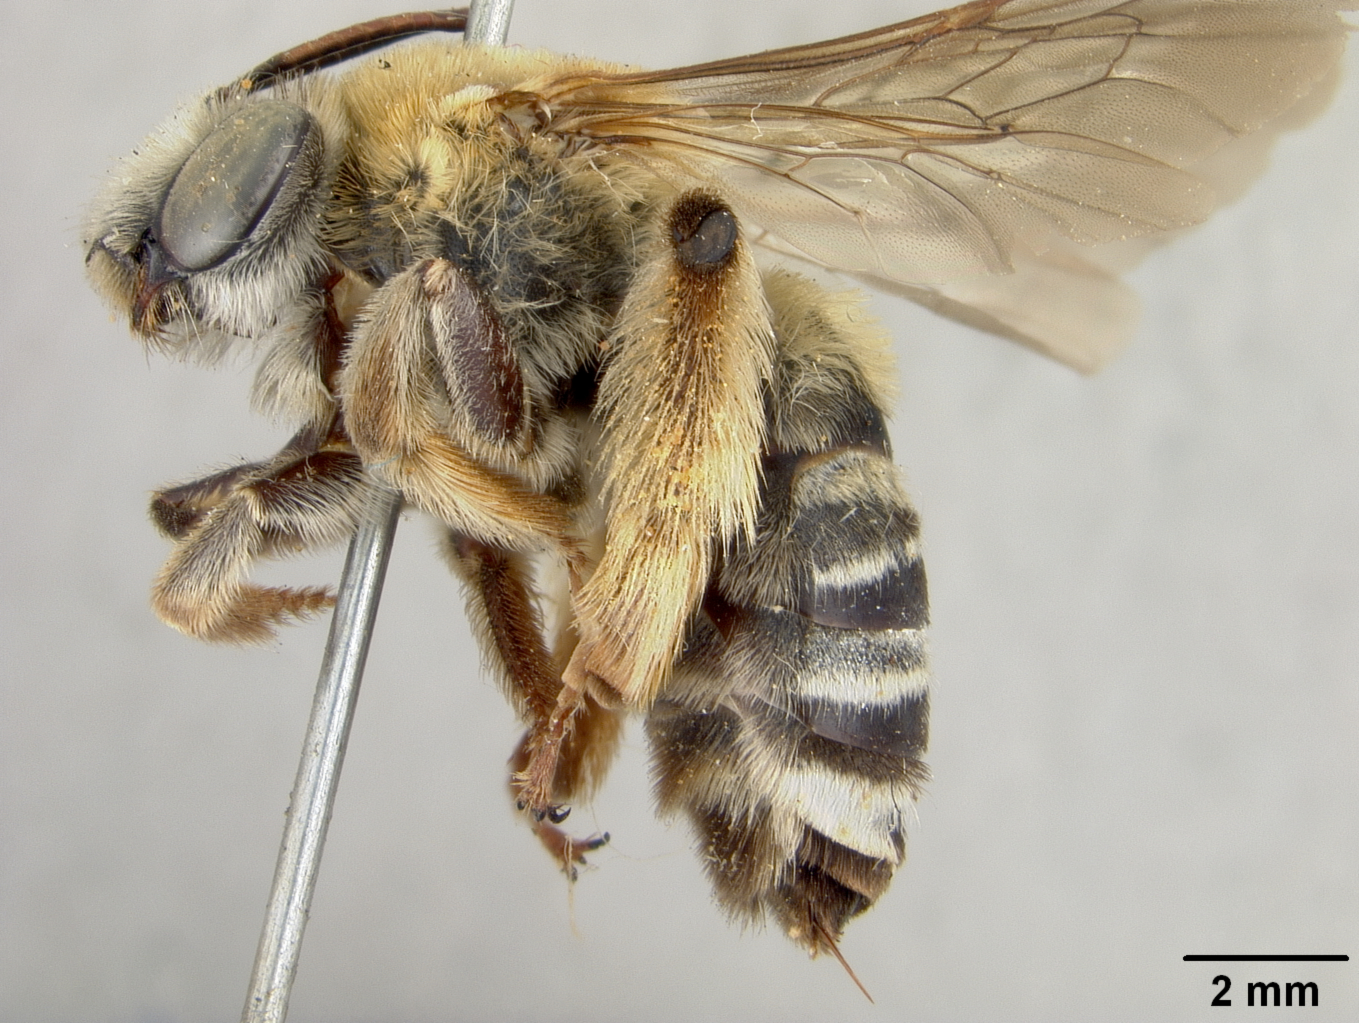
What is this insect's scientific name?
Melissodes thelypodii
